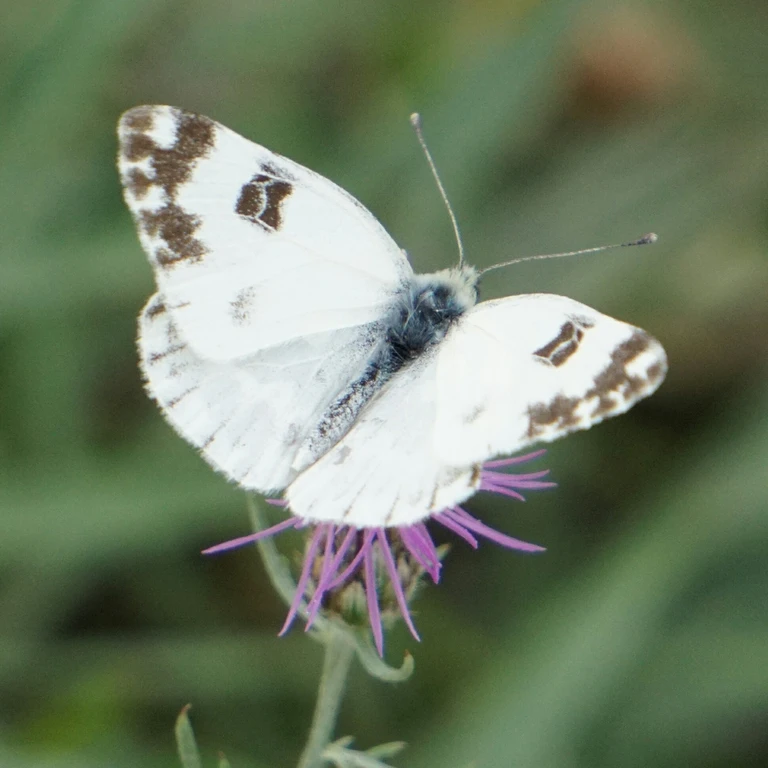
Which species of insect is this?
Pontia edusa
